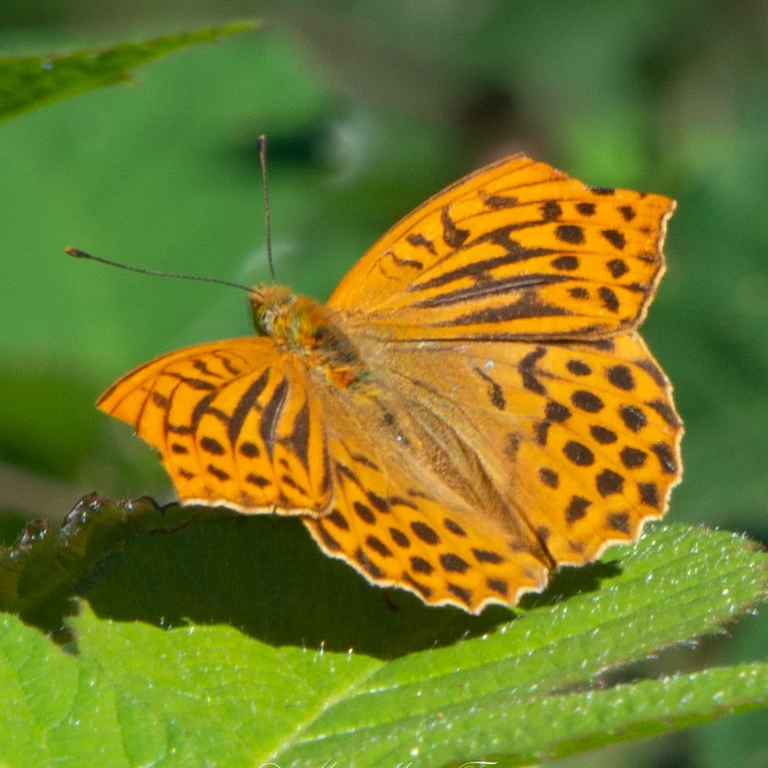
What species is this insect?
Argynnis paphia
